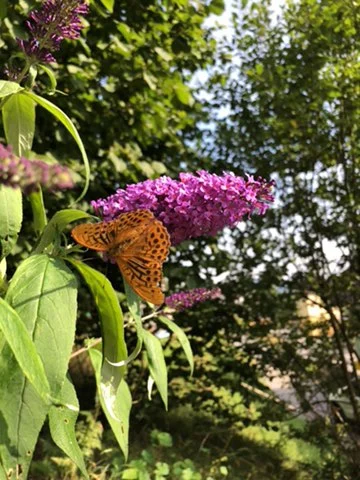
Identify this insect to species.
Argynnis paphia
